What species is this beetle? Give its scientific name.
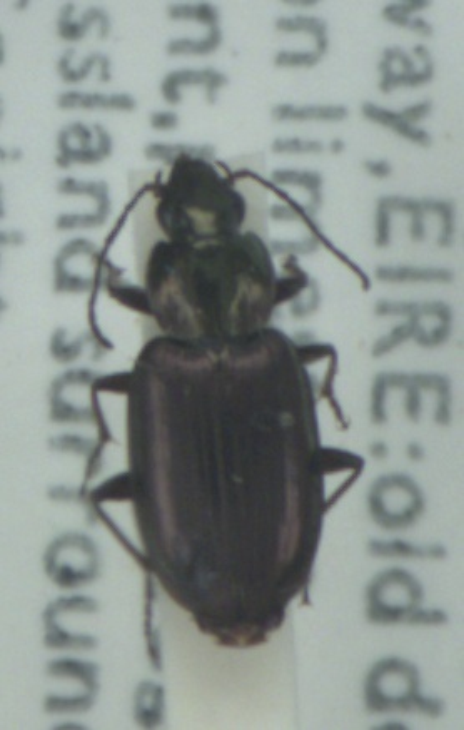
Agonum muelleri
